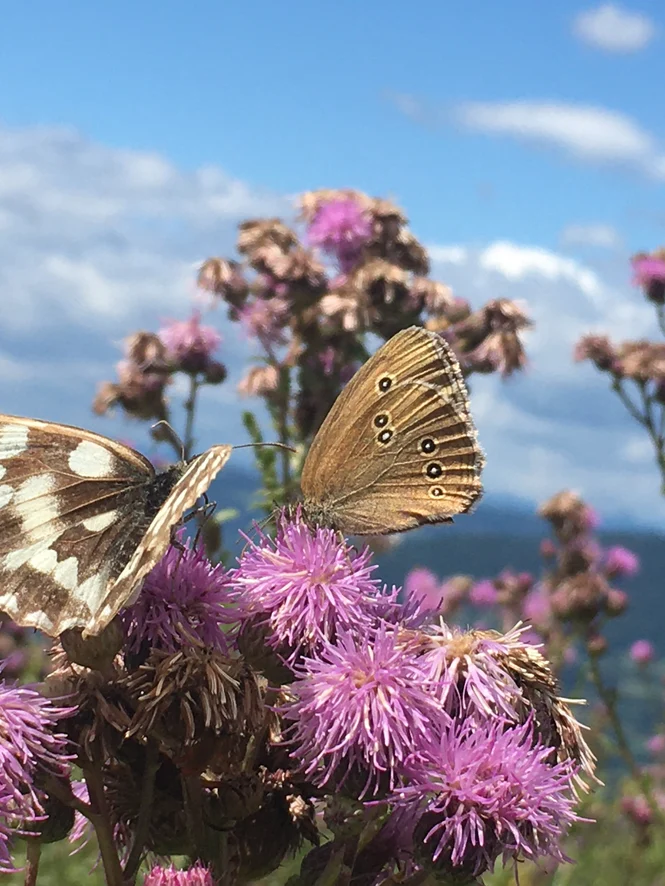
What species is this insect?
Aphantopus hyperantus
